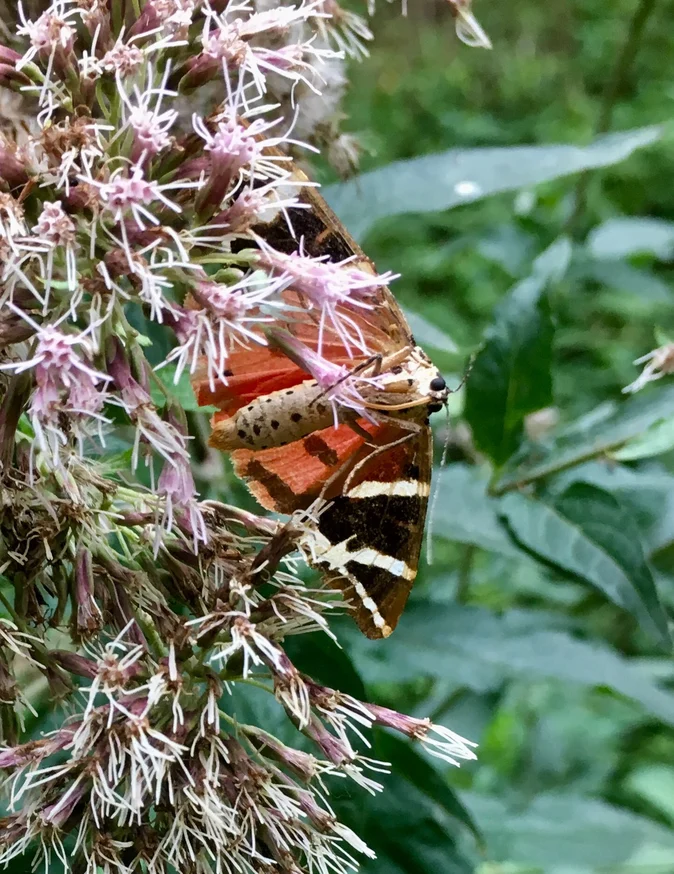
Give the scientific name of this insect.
Euplagia quadripunctaria
